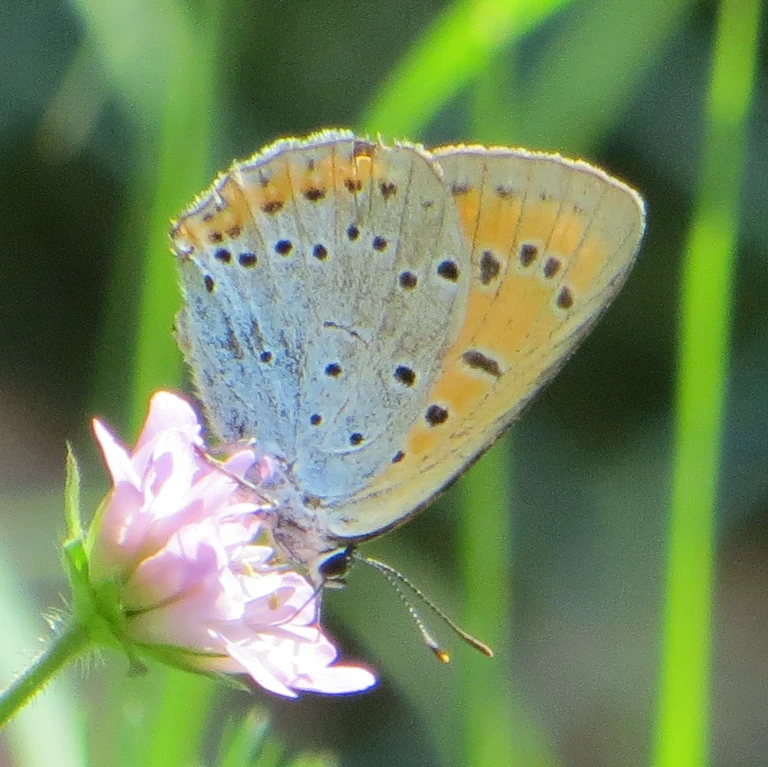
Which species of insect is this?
Lycaena dispar
